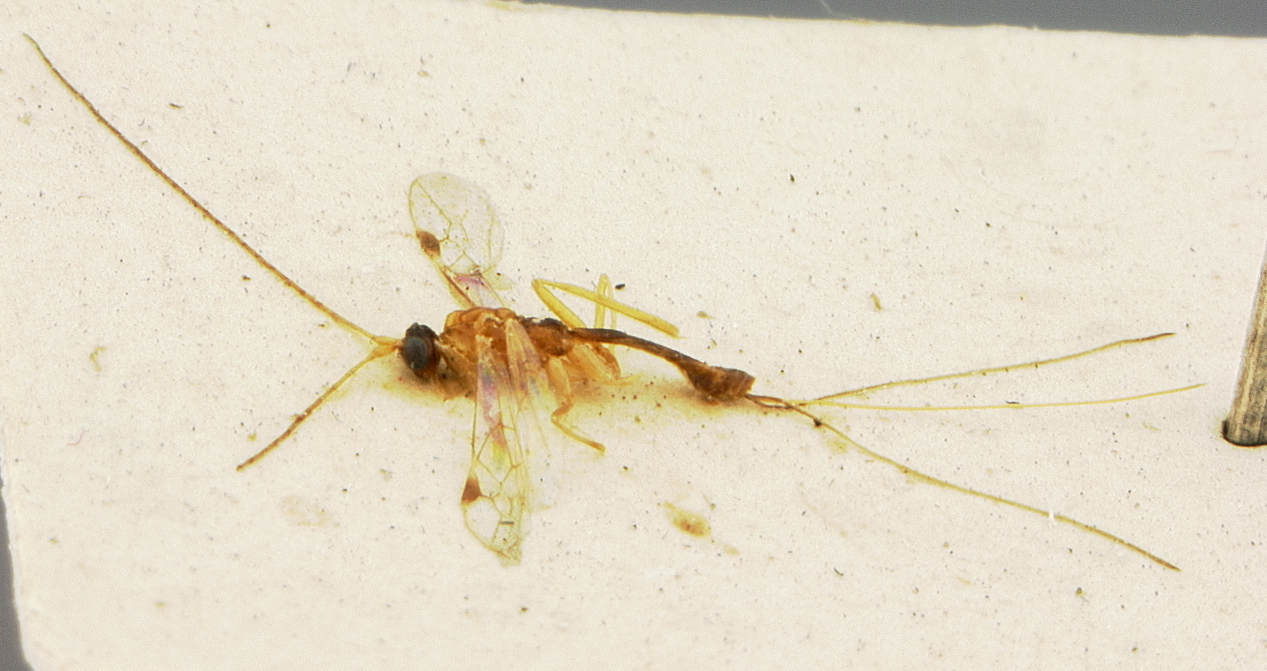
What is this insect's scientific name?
Macrocentrus gifuensis
